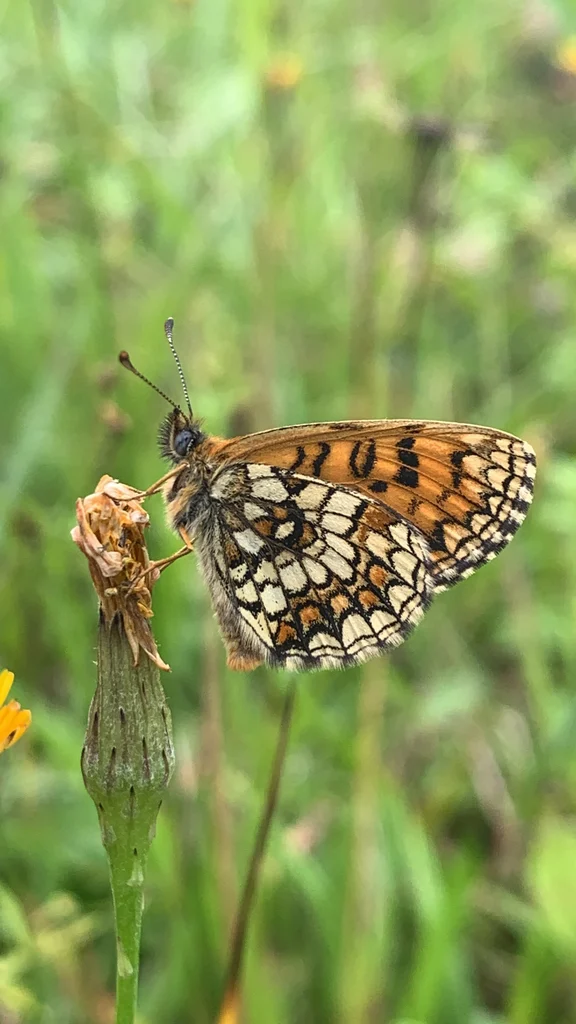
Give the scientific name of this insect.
Melitaea athalia
